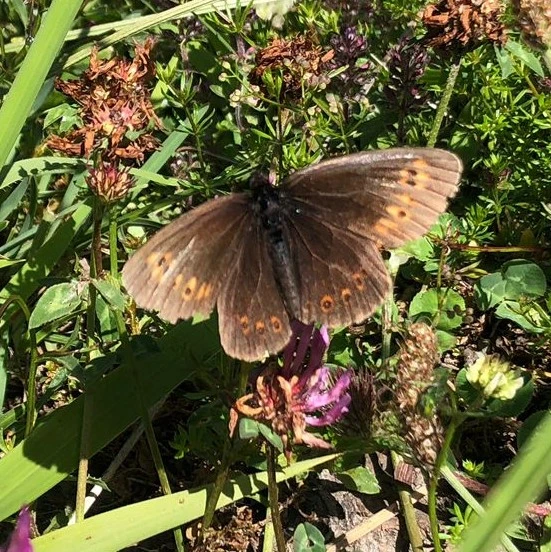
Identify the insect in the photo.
Erebia alberganus
